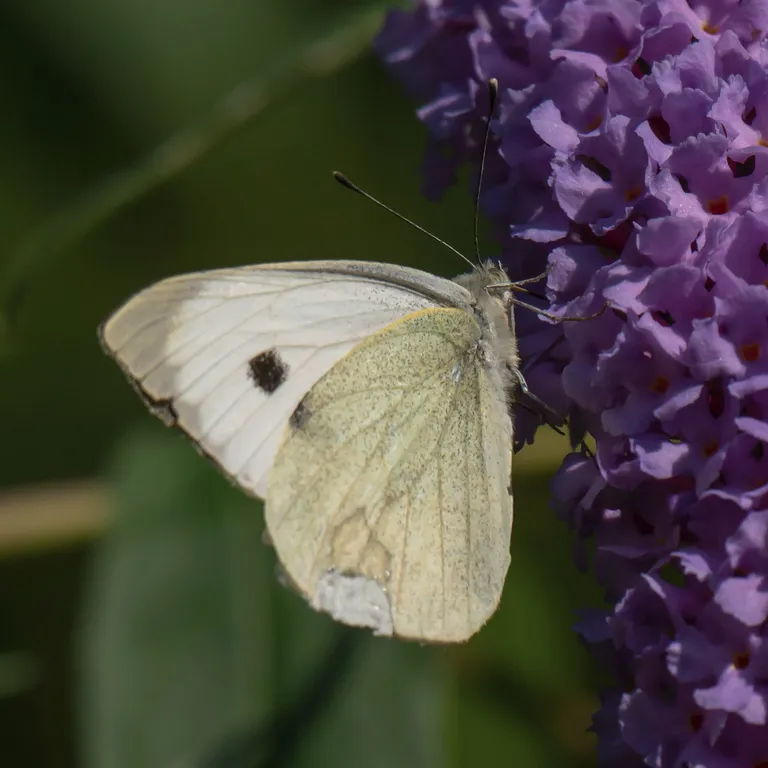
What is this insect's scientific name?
Pieris brassicae
